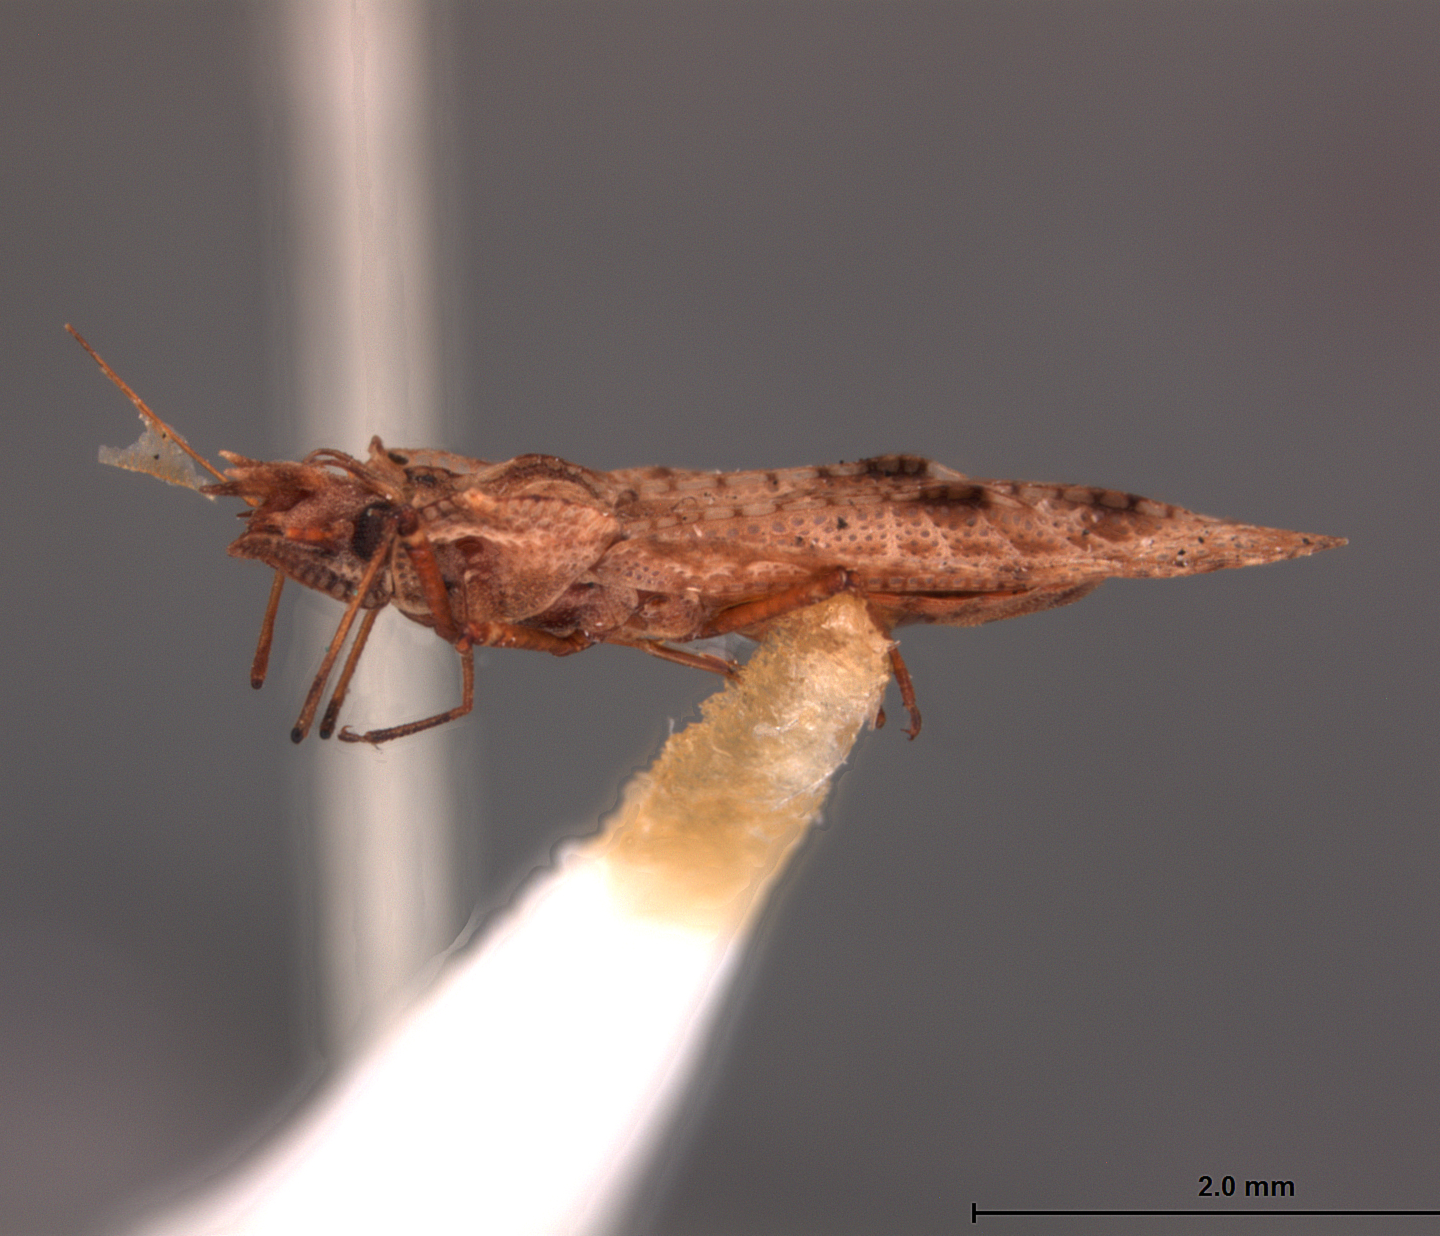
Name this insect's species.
Phatnoma filetia
